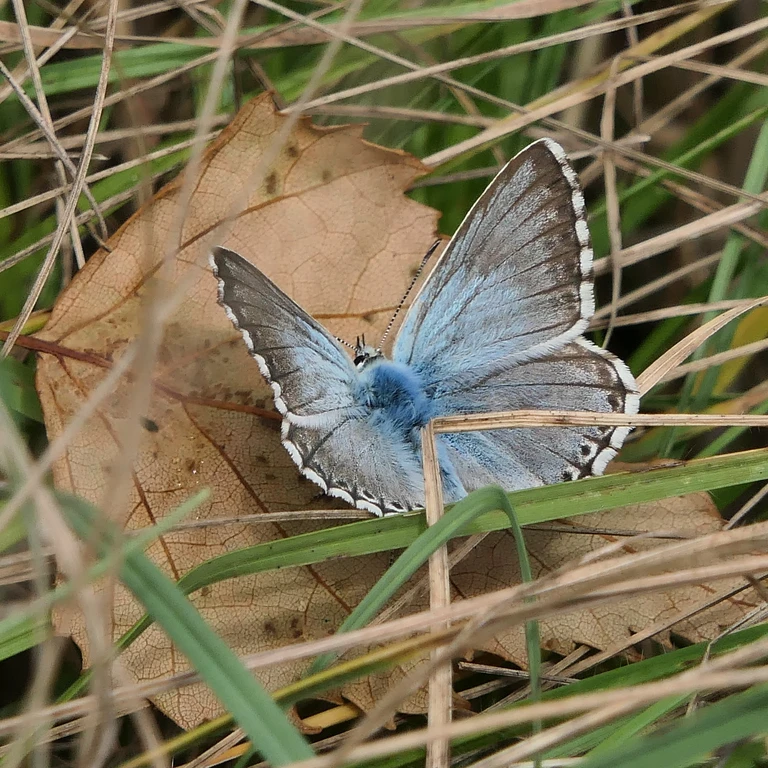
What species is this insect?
Lysandra coridon
